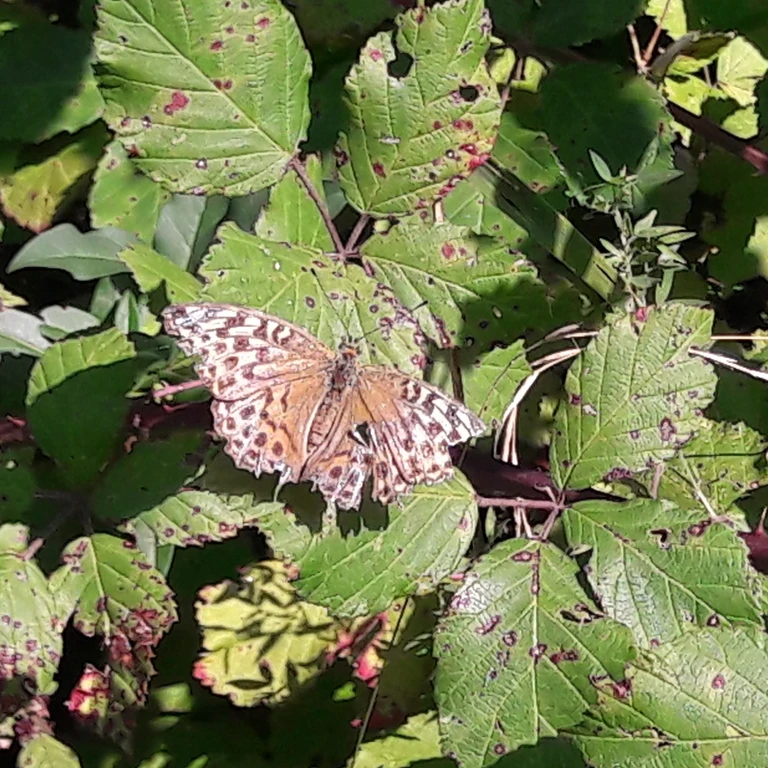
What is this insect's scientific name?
Argynnis paphia
